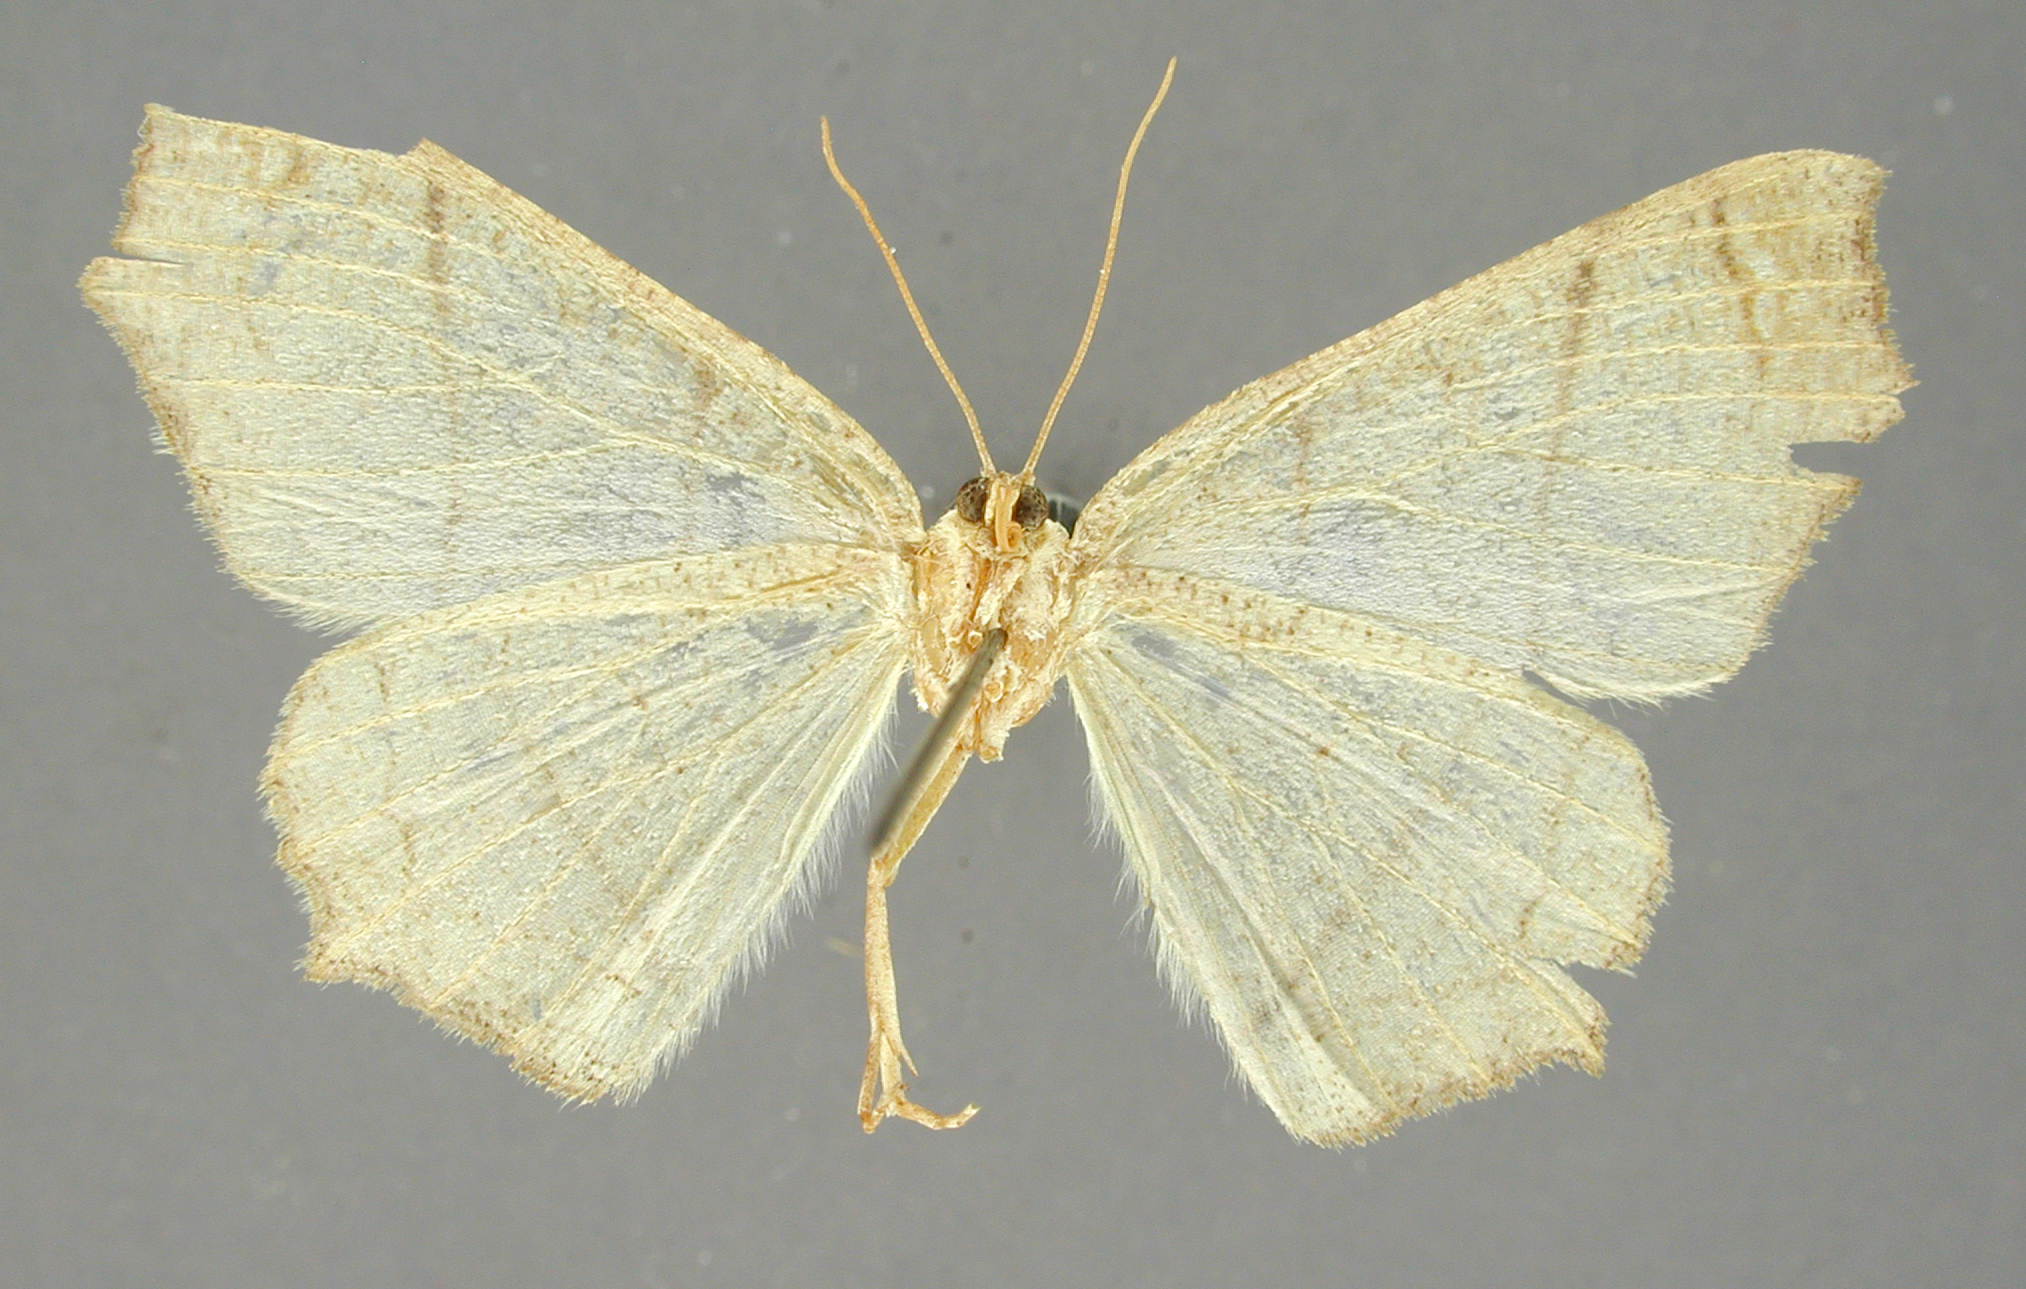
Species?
Metanema marilacta
